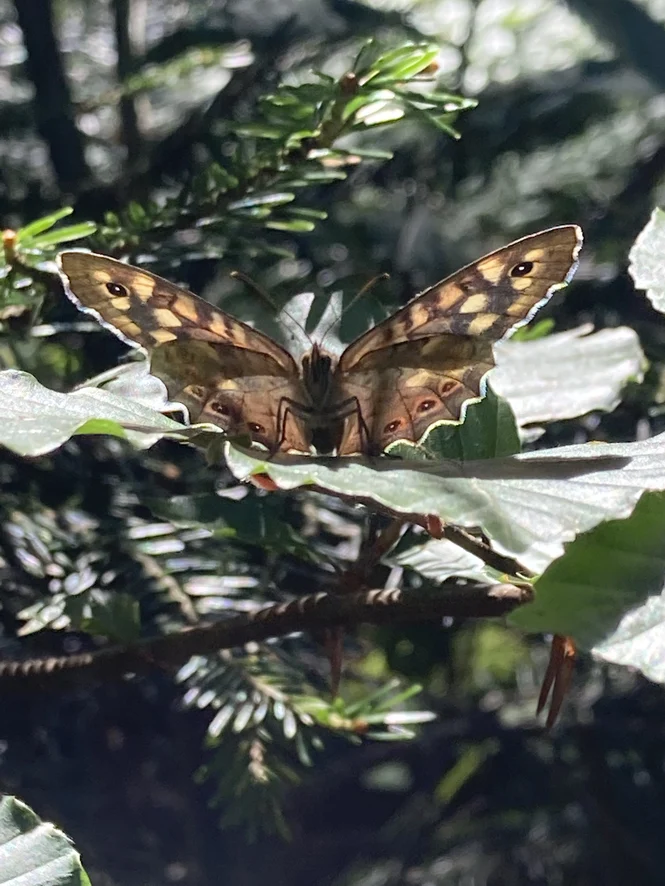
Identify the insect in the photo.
Pararge aegeria
